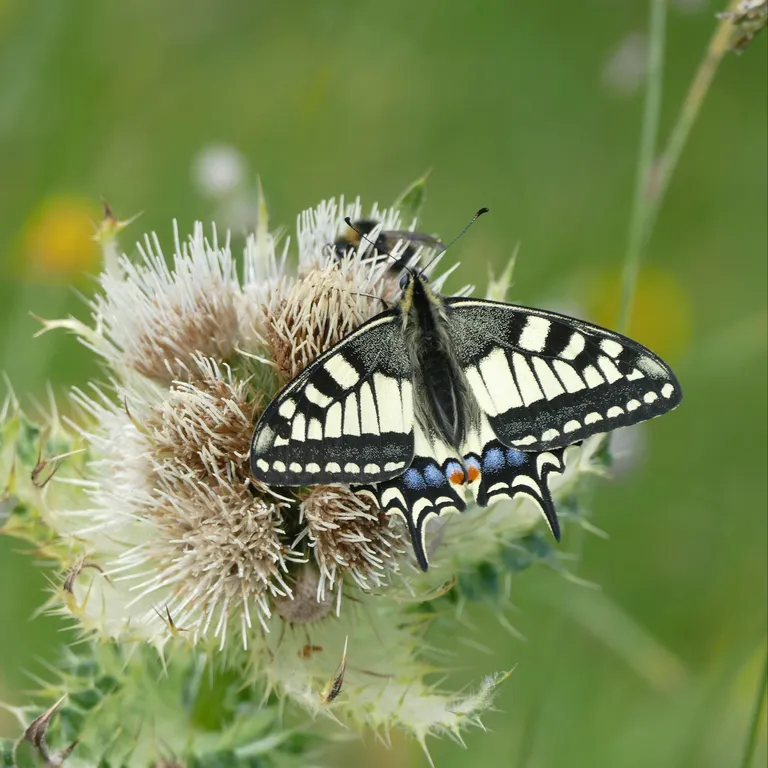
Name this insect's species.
Papilio machaon
